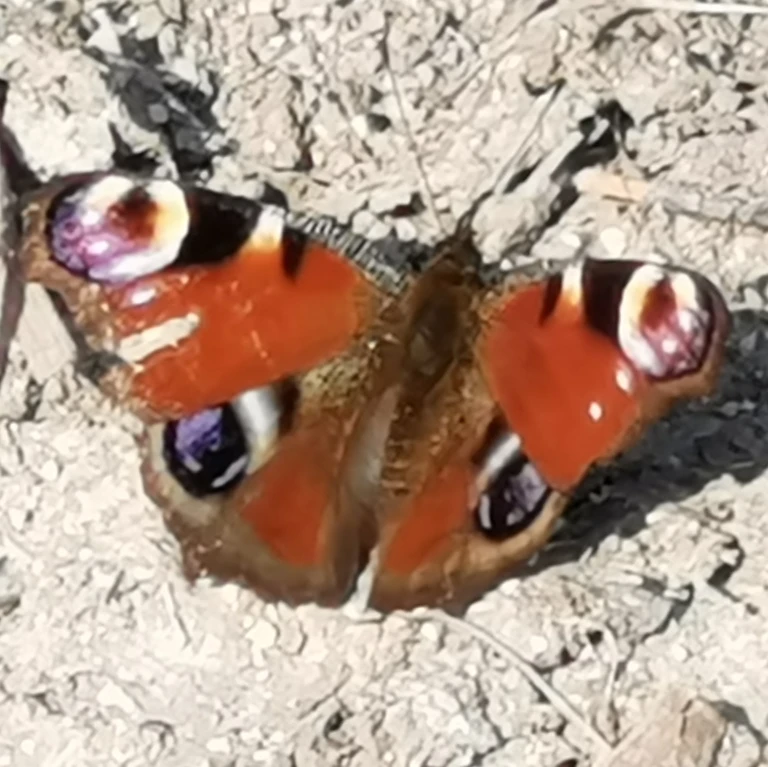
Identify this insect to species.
Aglais io
